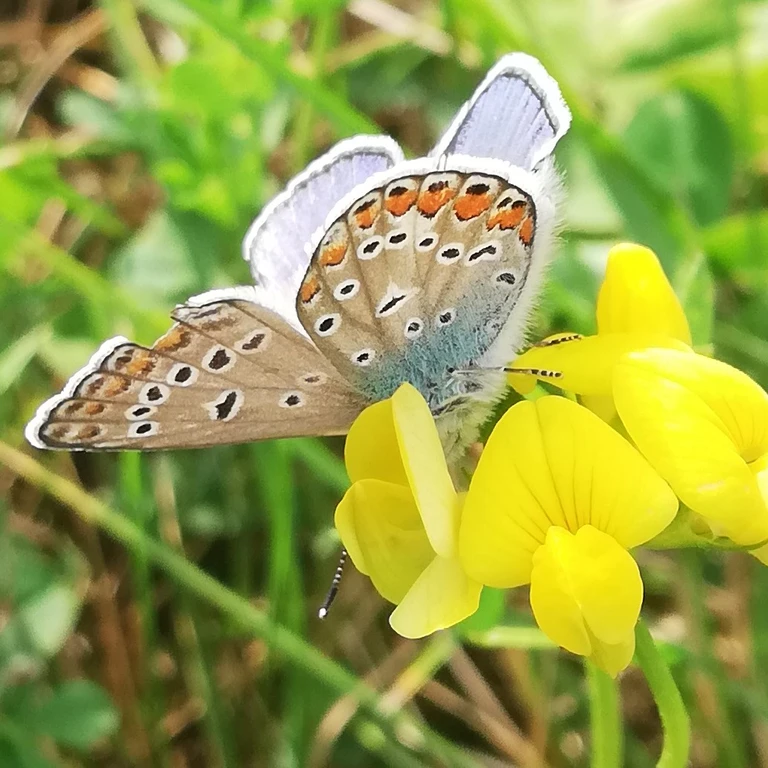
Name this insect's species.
Polyommatus icarus
